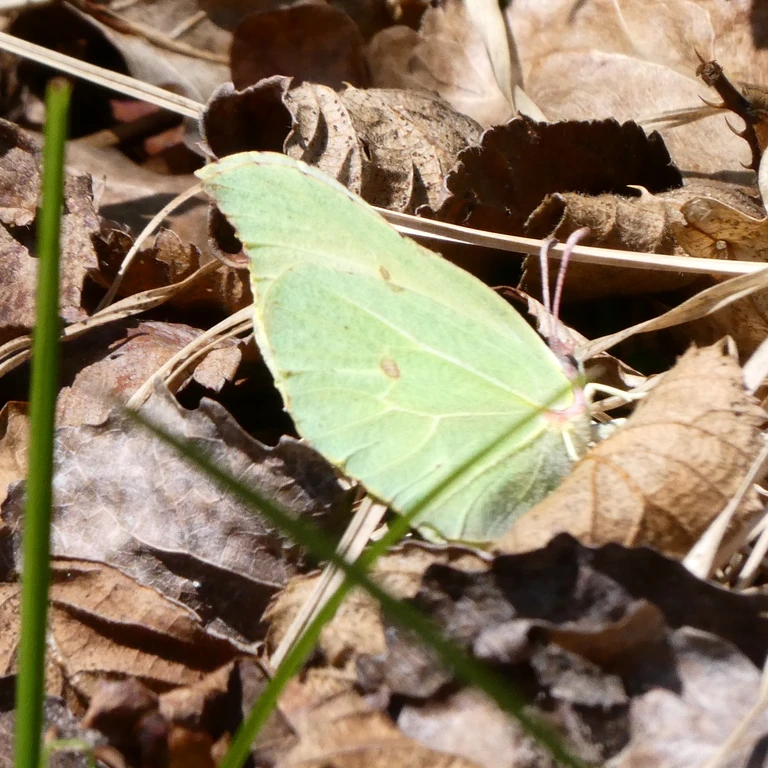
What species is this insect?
Gonepteryx rhamni
